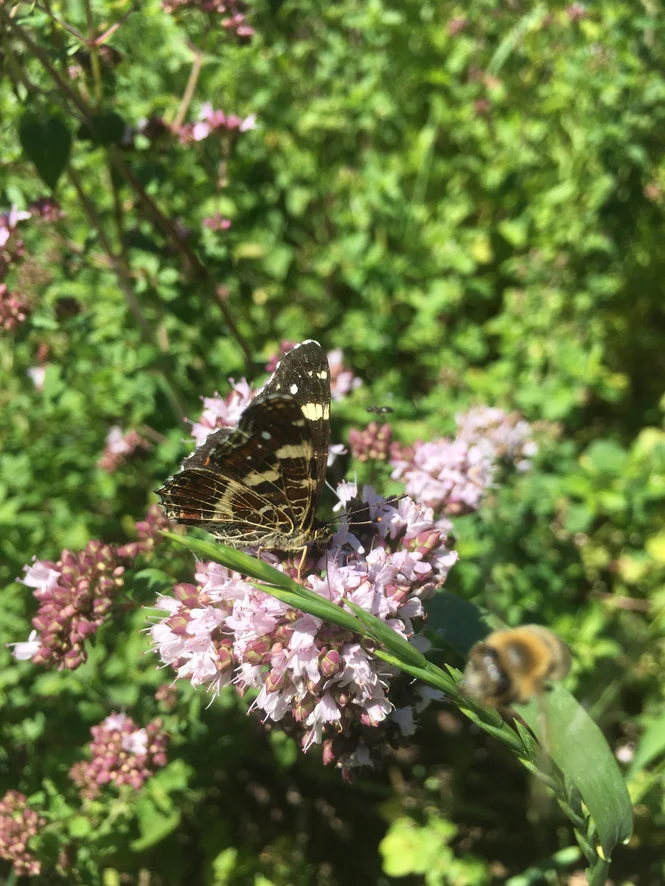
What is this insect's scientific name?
Araschnia levana
